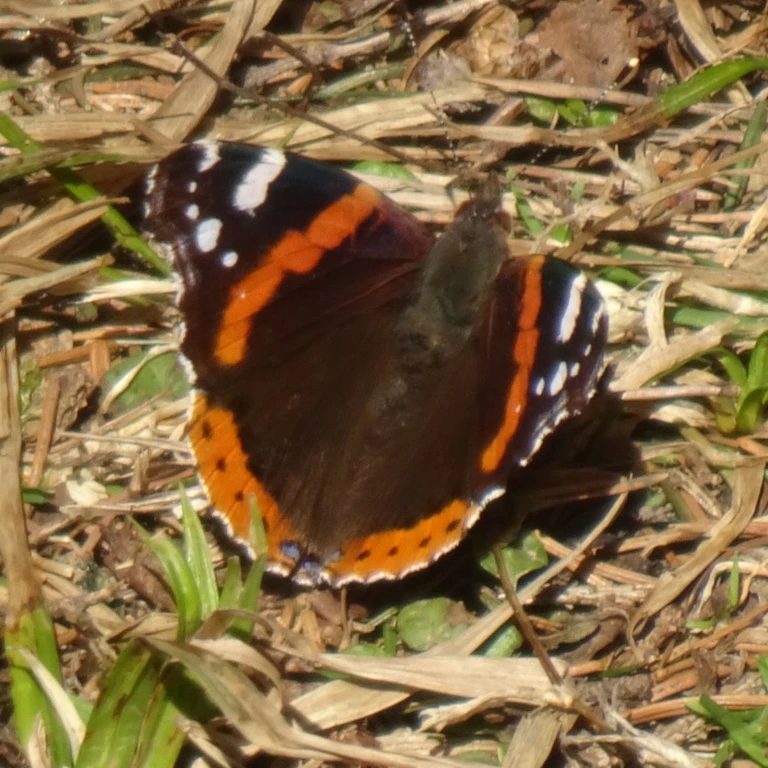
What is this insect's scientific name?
Vanessa atalanta
